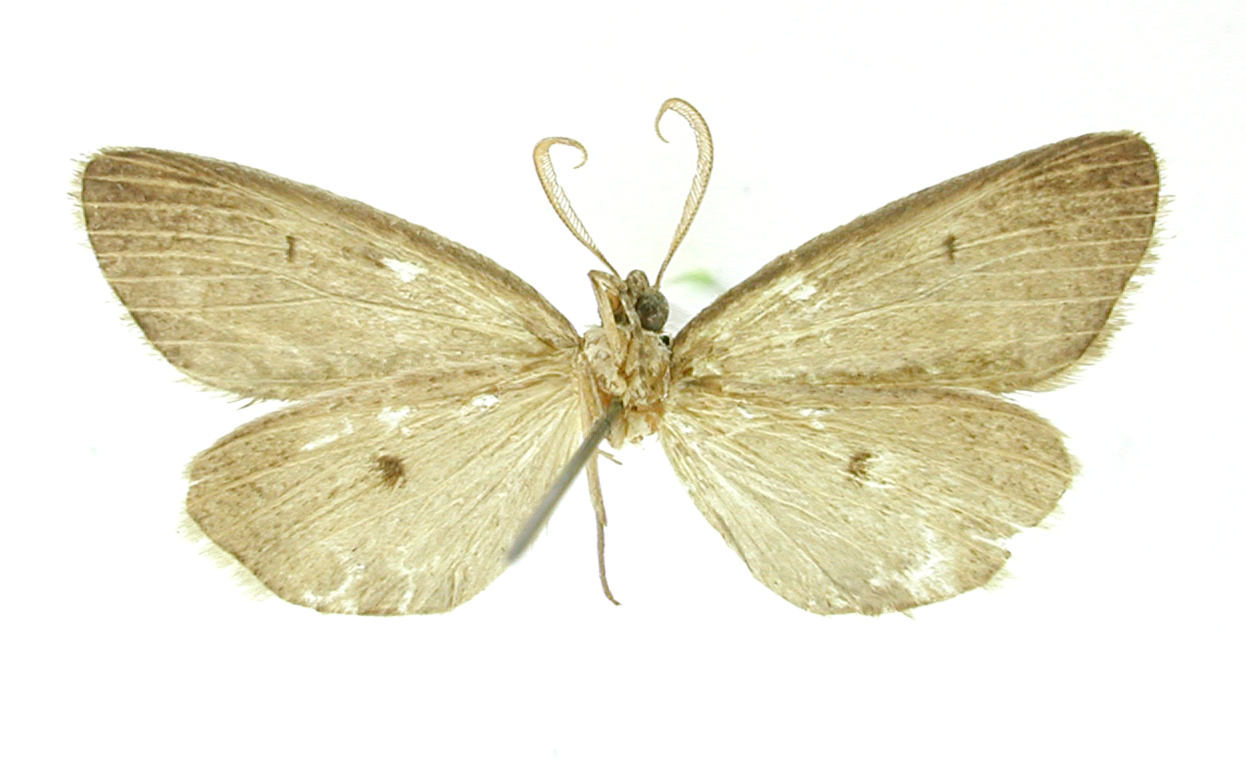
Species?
Coenocharis cornifrons
